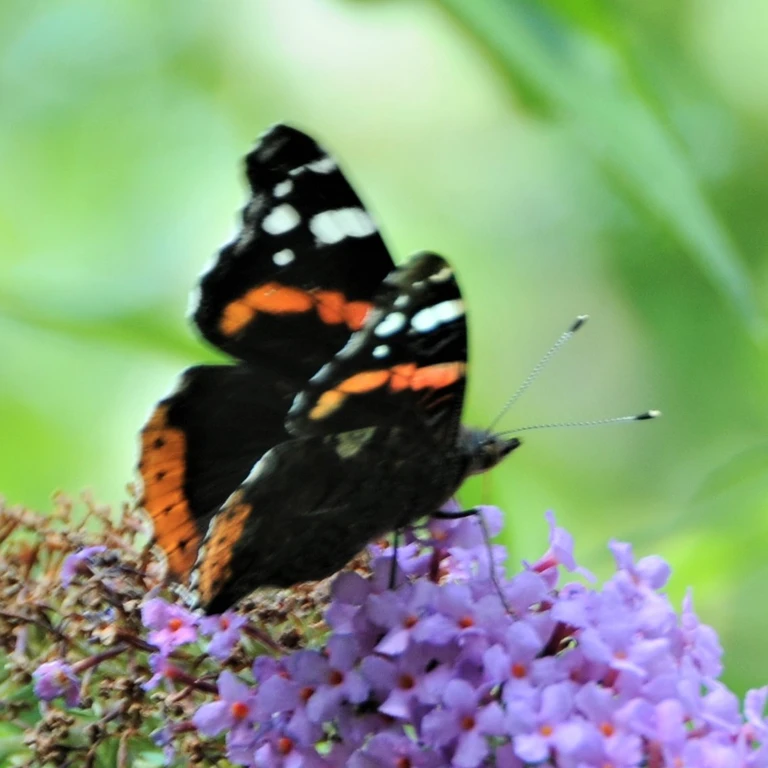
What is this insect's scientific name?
Vanessa atalanta
